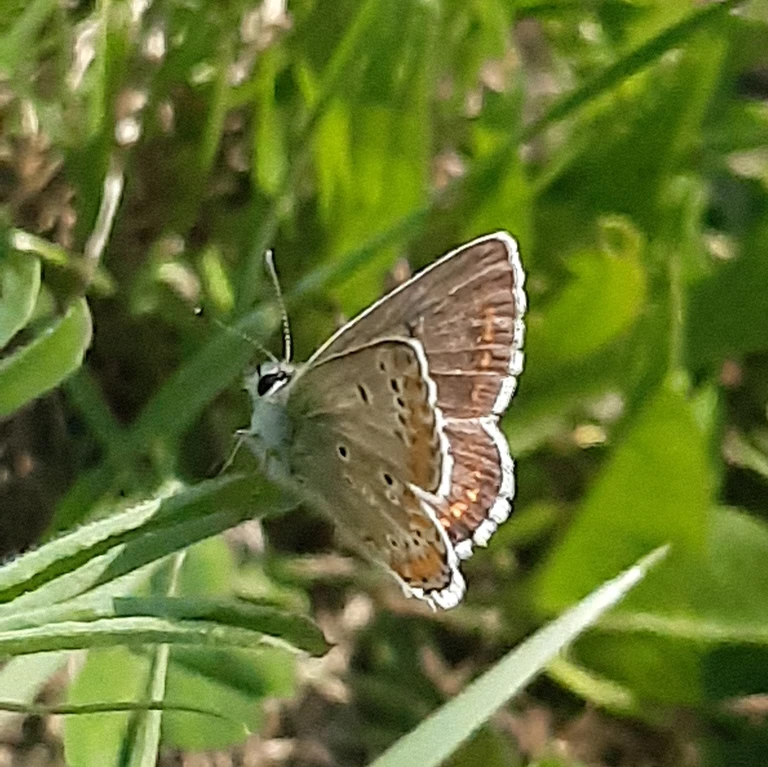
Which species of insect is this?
Aricia agestis/artaxerxes
